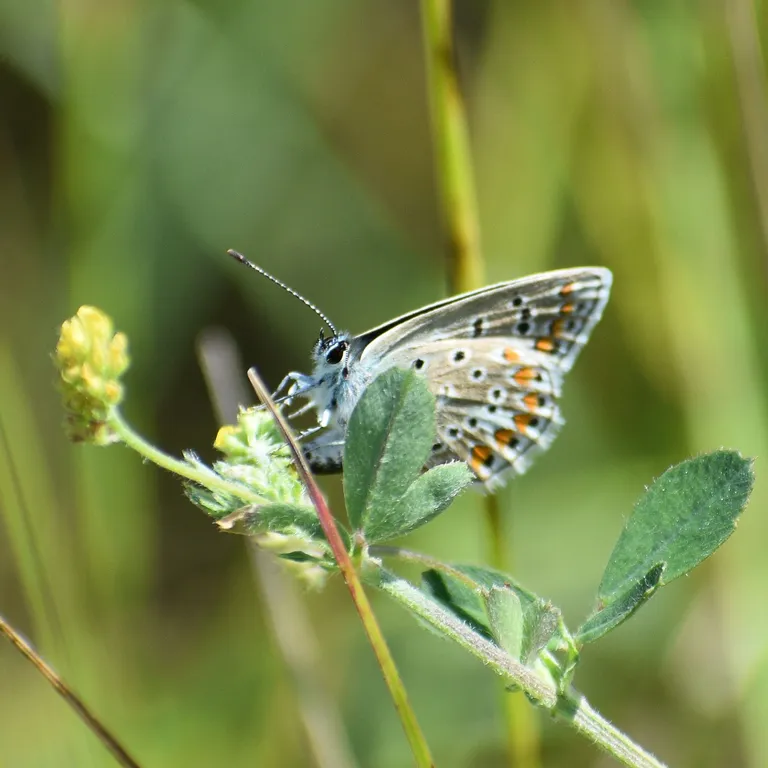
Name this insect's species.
Polyommatus icarus
